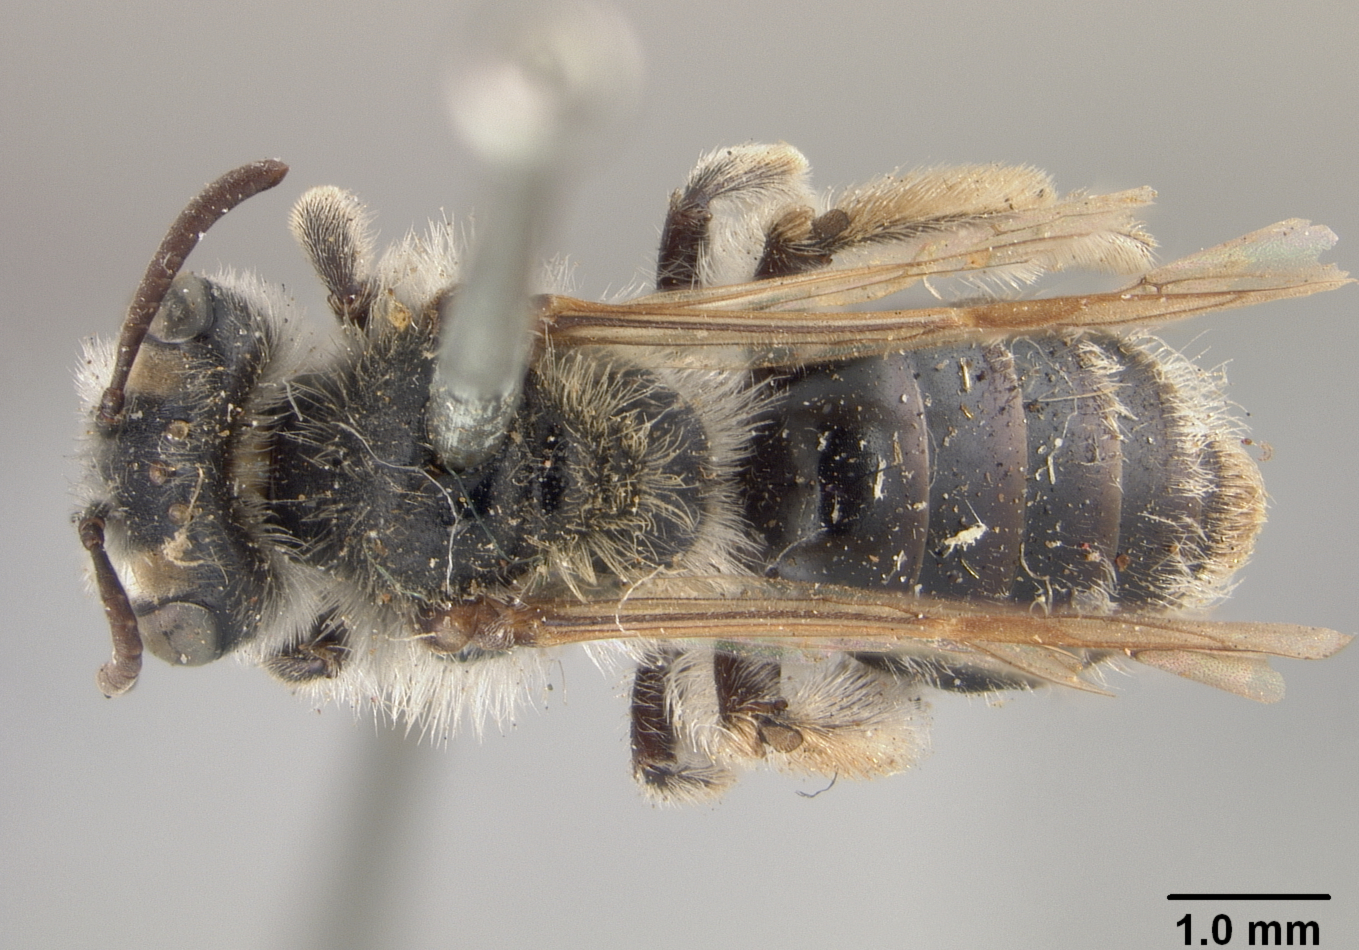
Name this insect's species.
Andrena coloradina
